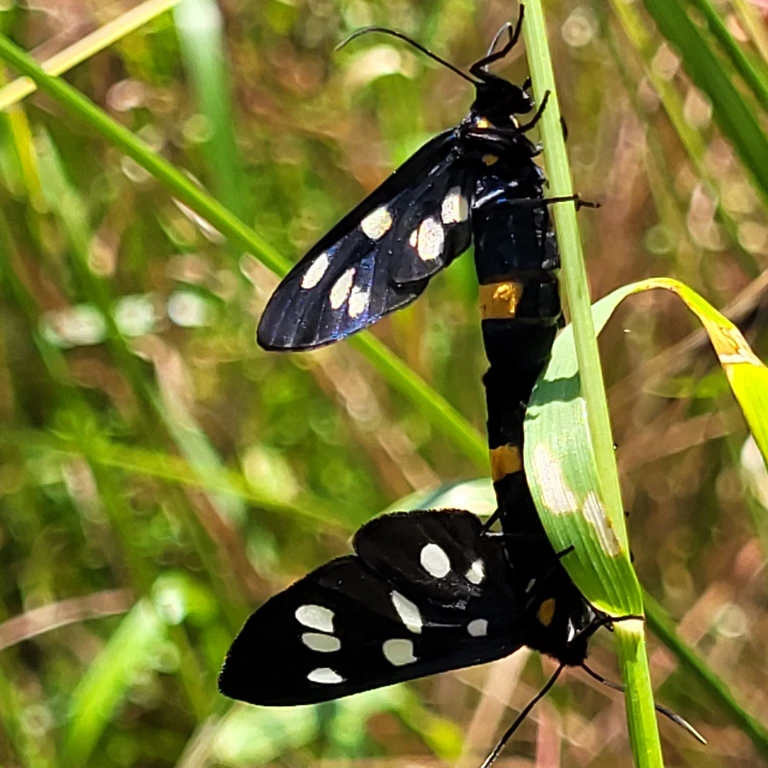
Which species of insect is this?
Amata phegea
